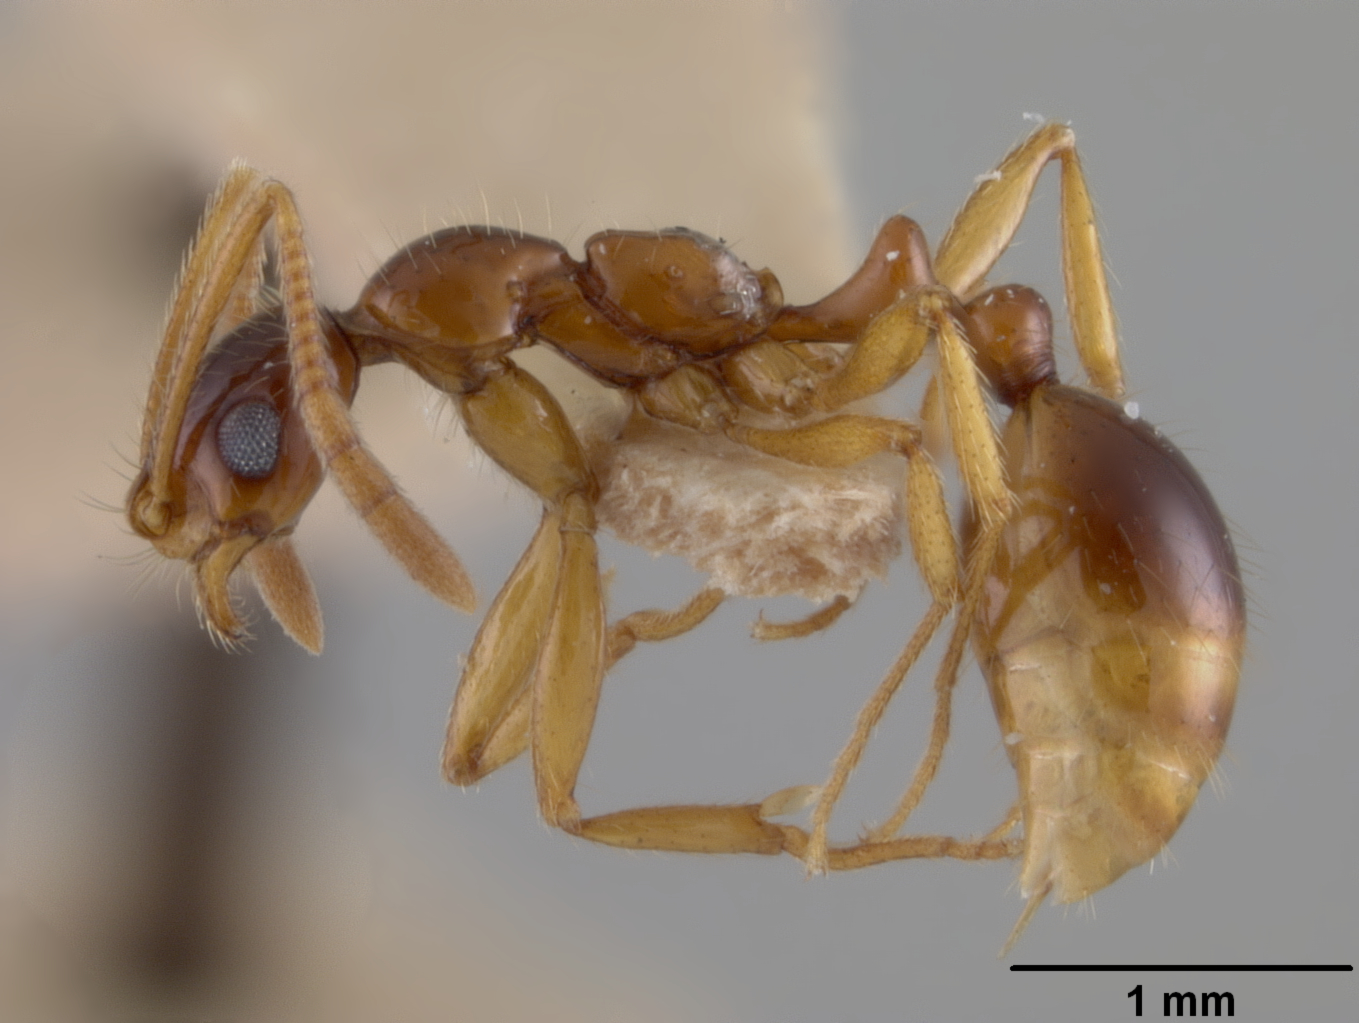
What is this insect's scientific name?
Megalomyrmex sjostedti
